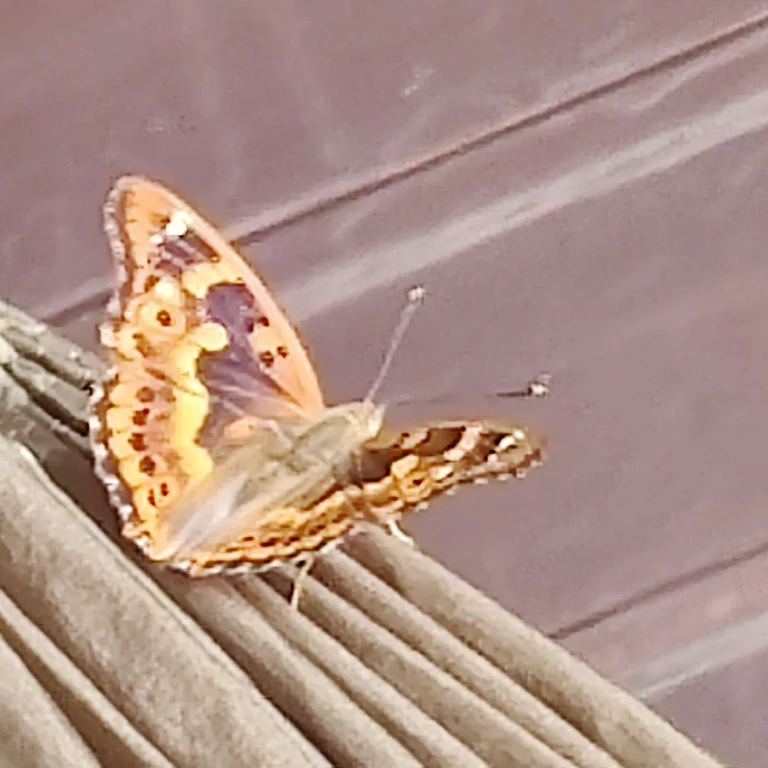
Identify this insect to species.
Apatura ilia
